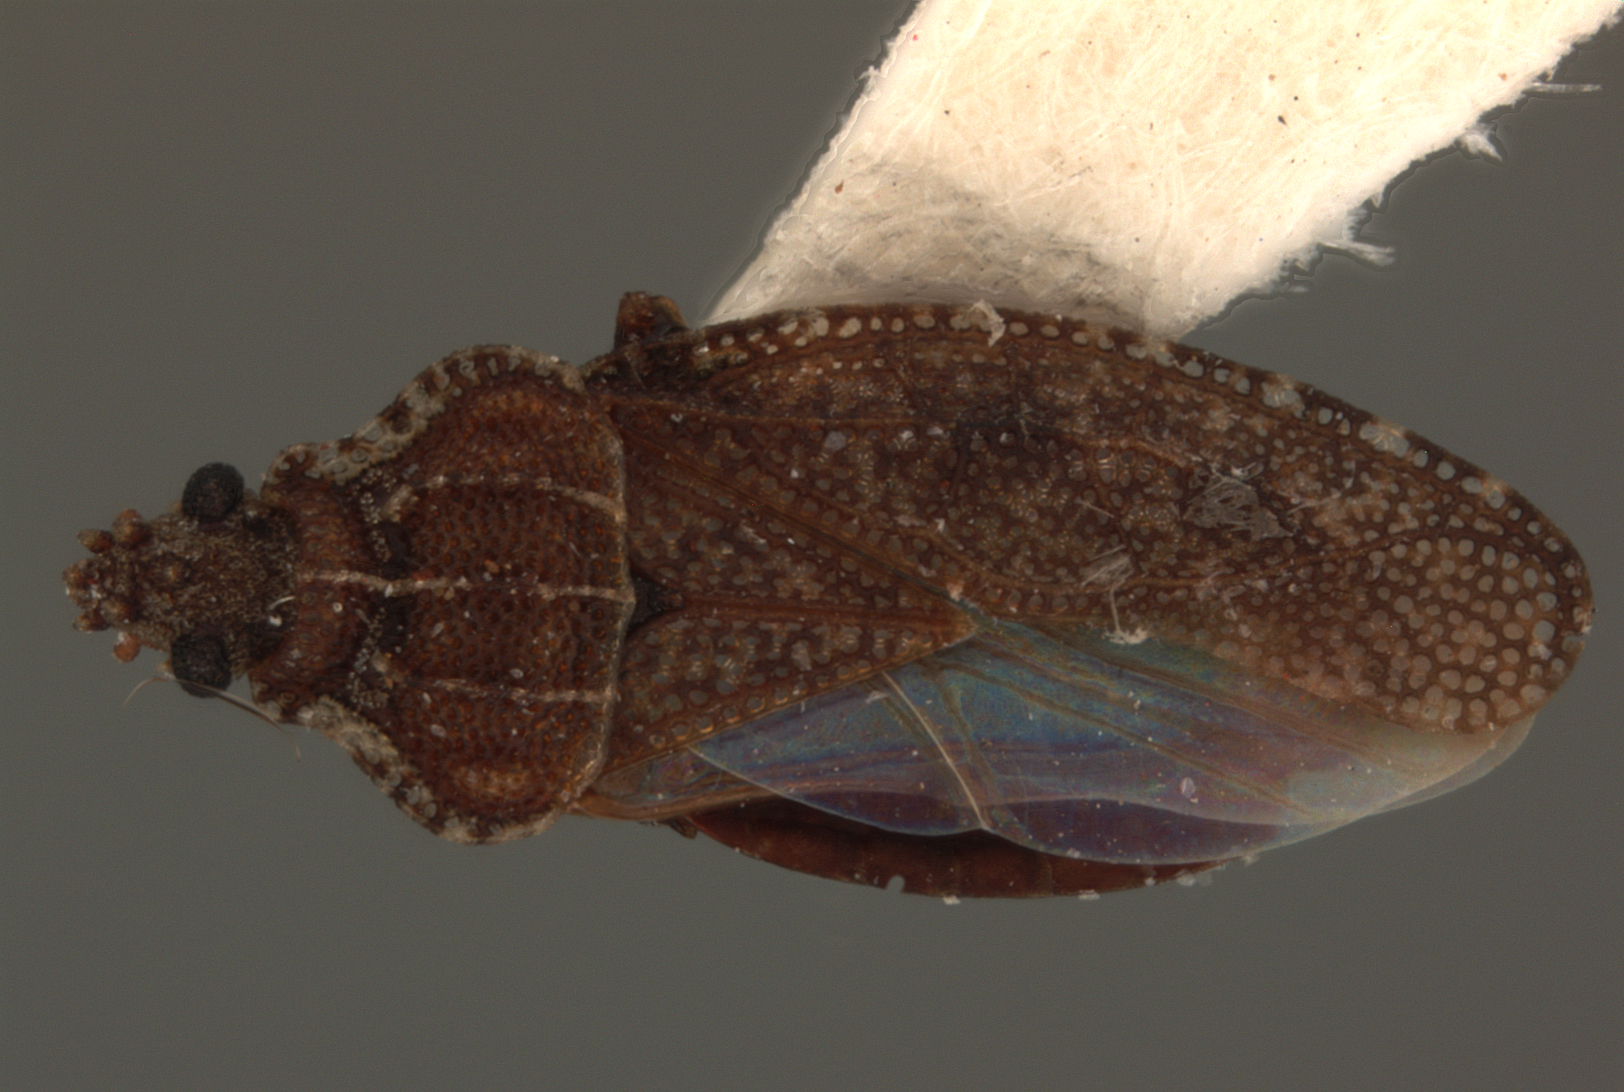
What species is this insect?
Sinalda haplotaxis
